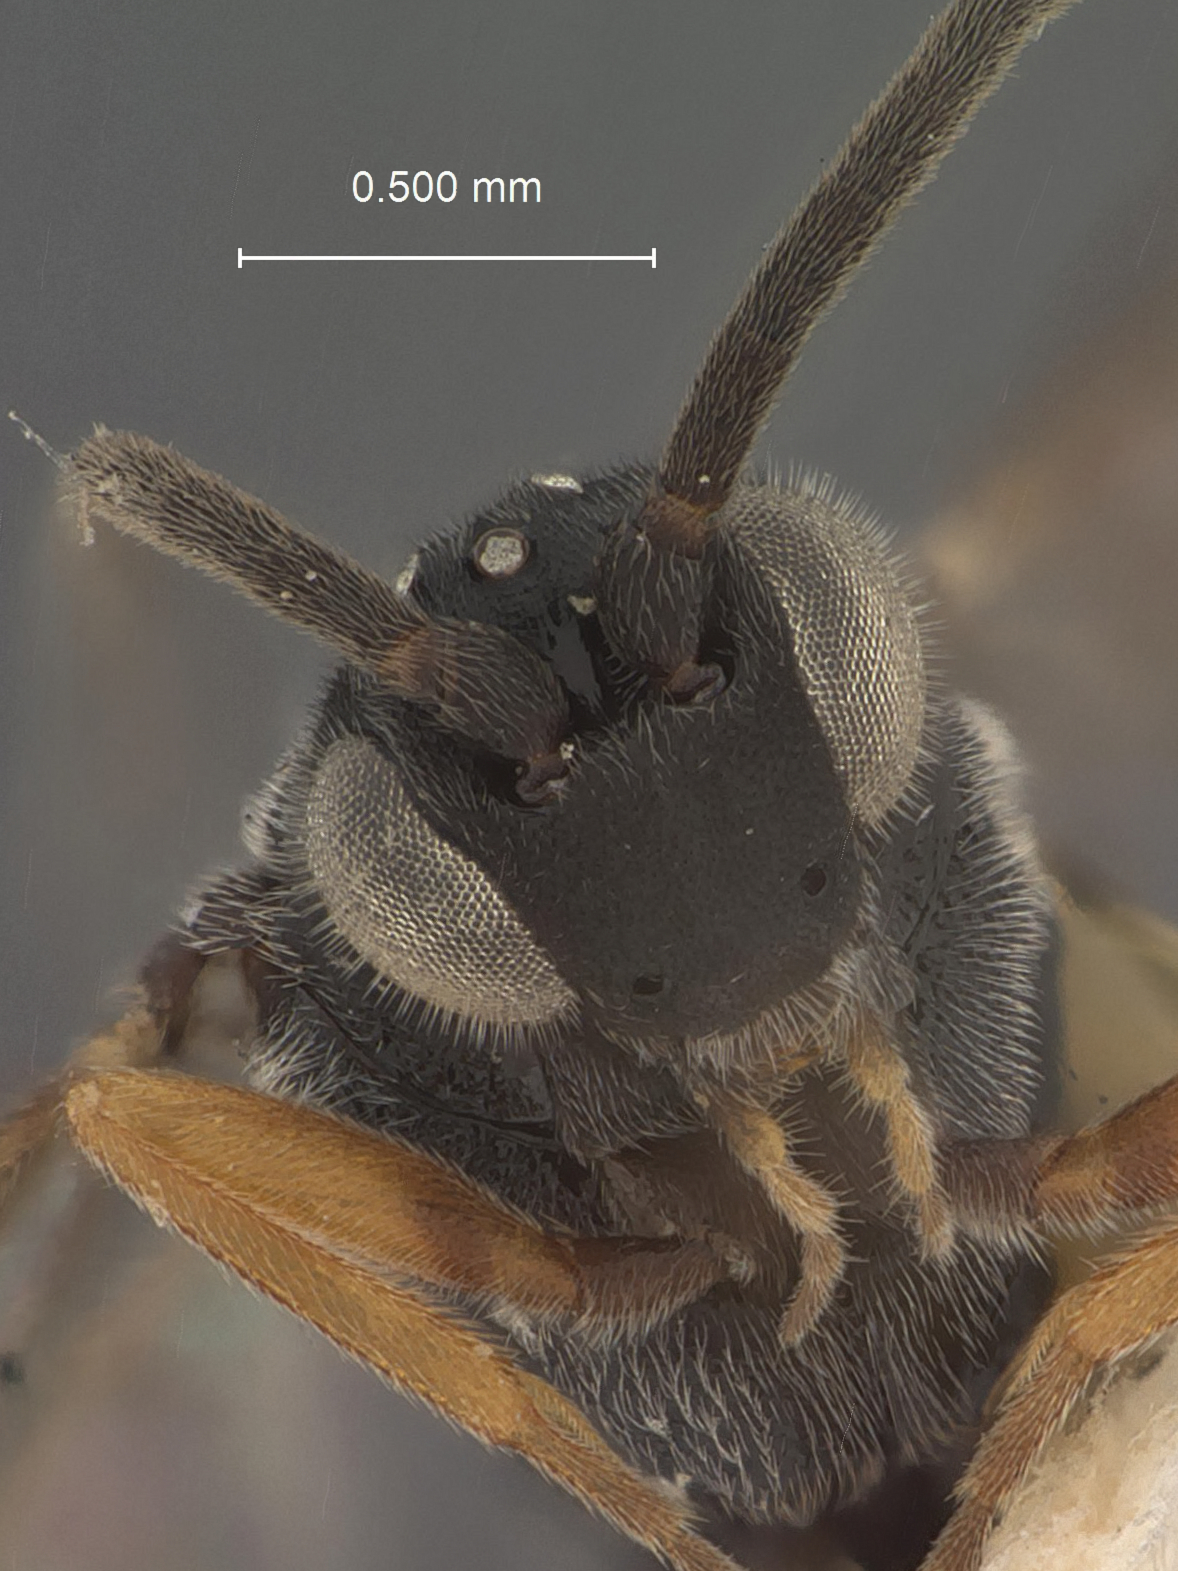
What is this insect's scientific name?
Microplitis scutellatus
